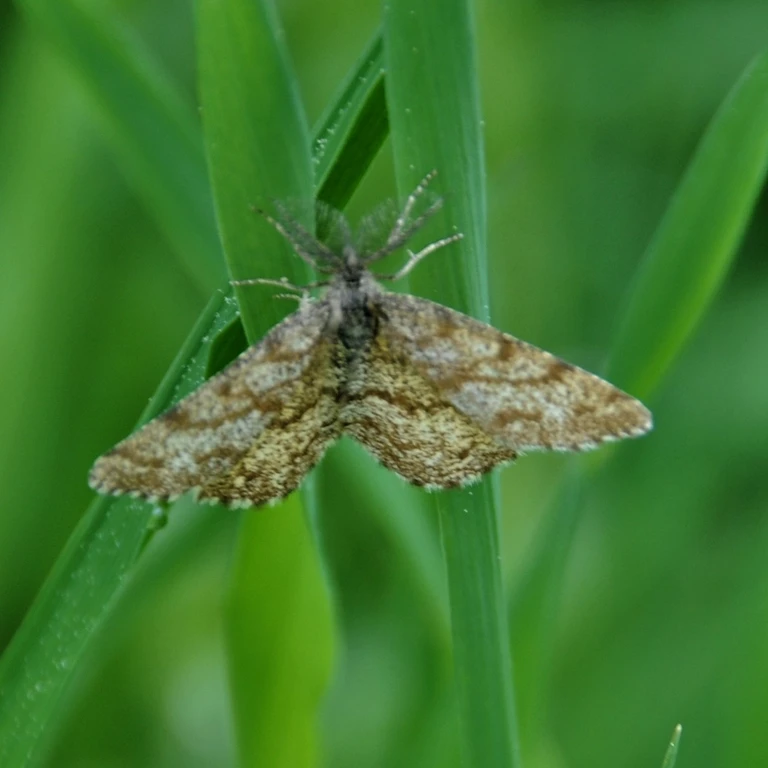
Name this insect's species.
Ematurga atomaria
